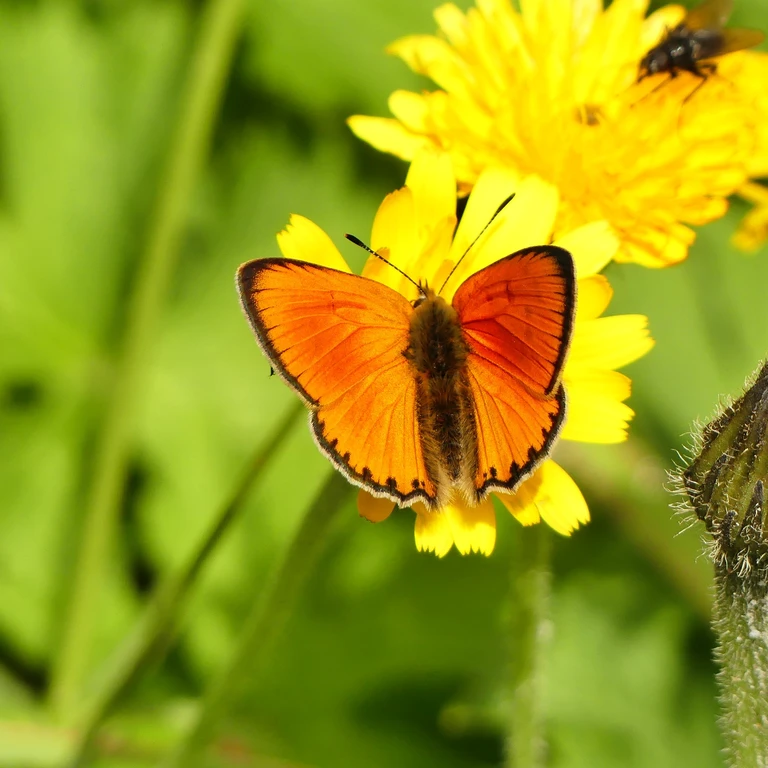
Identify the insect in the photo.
Lycaena virgaureae
